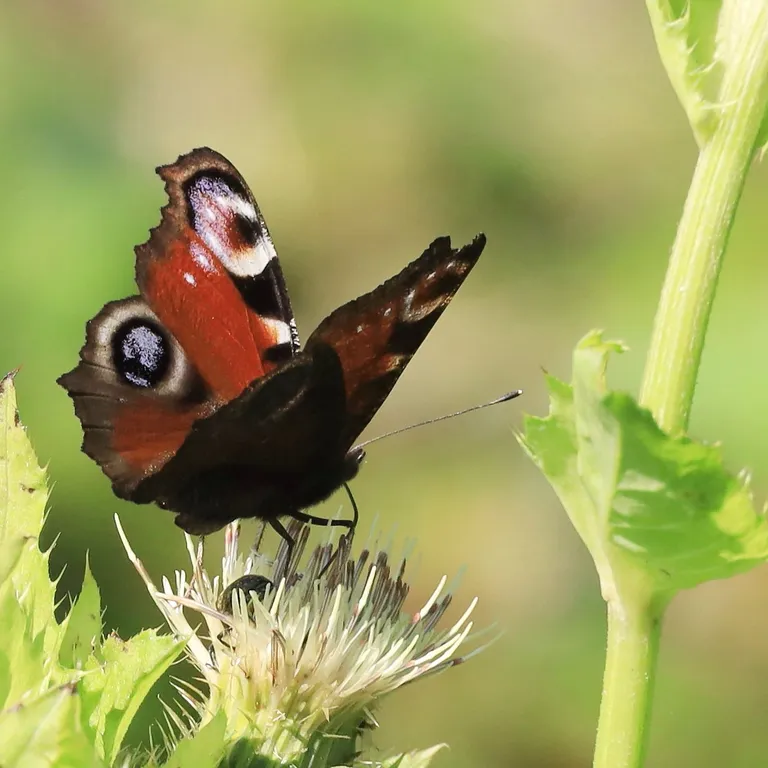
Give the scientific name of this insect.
Aglais io
